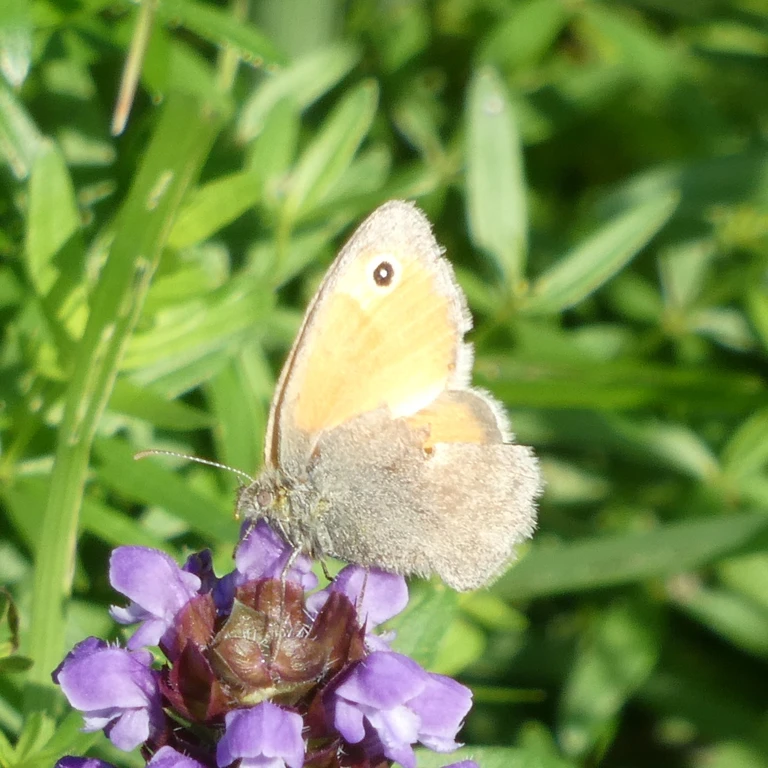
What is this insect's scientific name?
Coenonympha pamphilus
